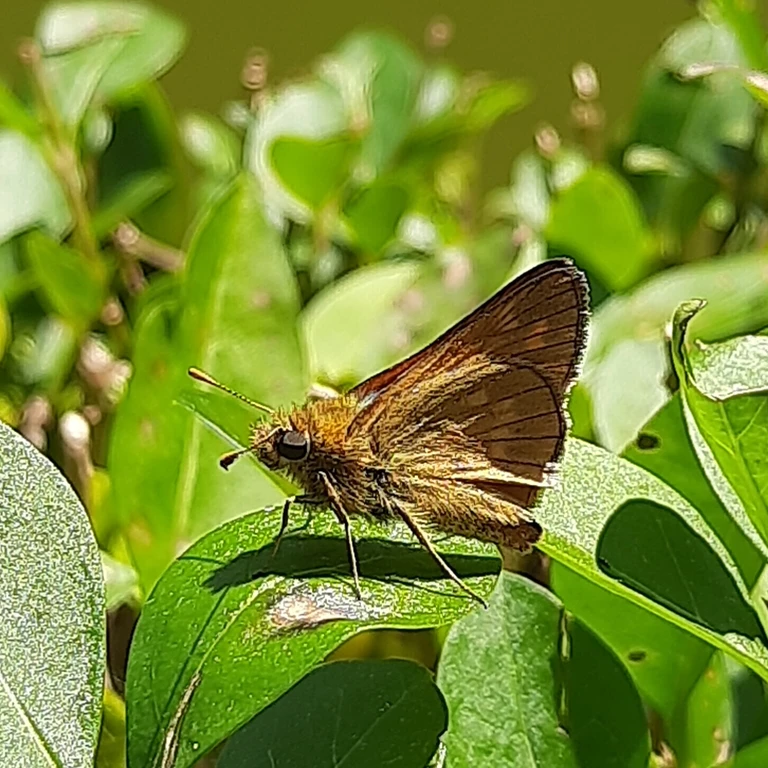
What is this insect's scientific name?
Ochlodes sylvanus (also Ochlodes venata)
